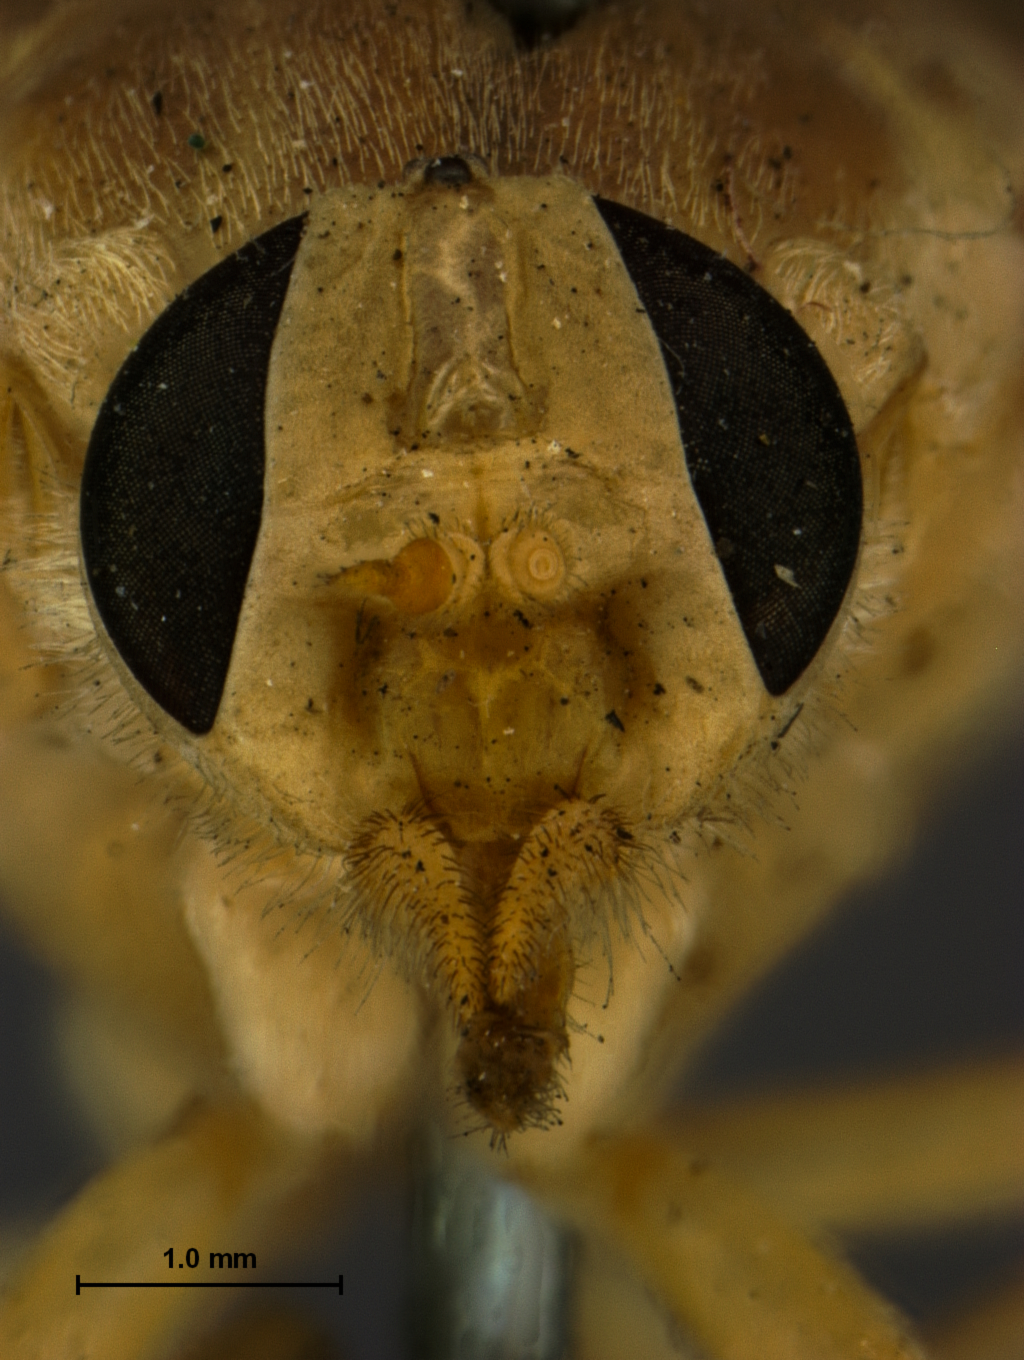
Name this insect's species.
Goniops chrysocoma (also Goniops hippoboscoides)
